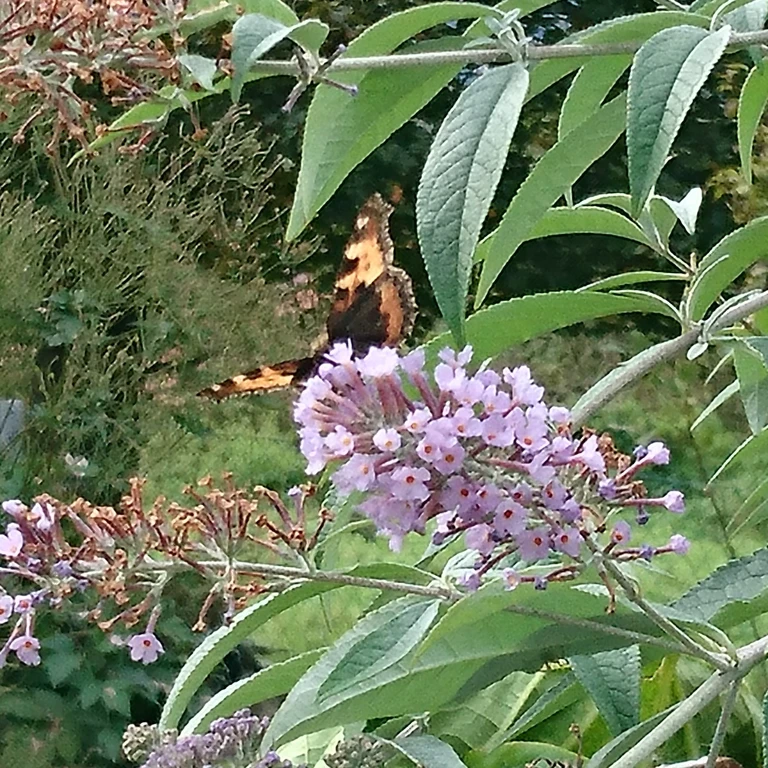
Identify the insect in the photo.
Aglais urticae
